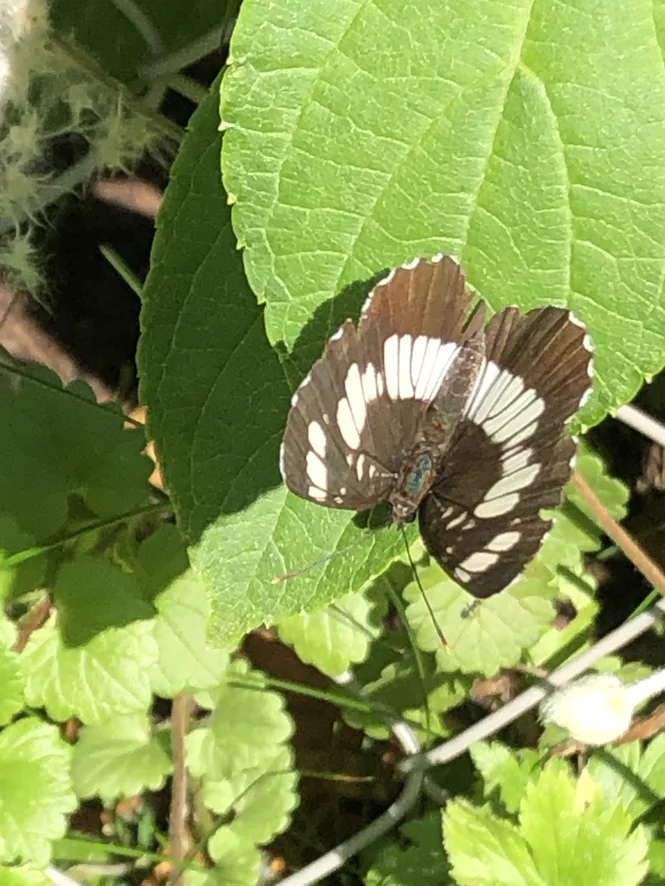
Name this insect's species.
Neptis rivularis
